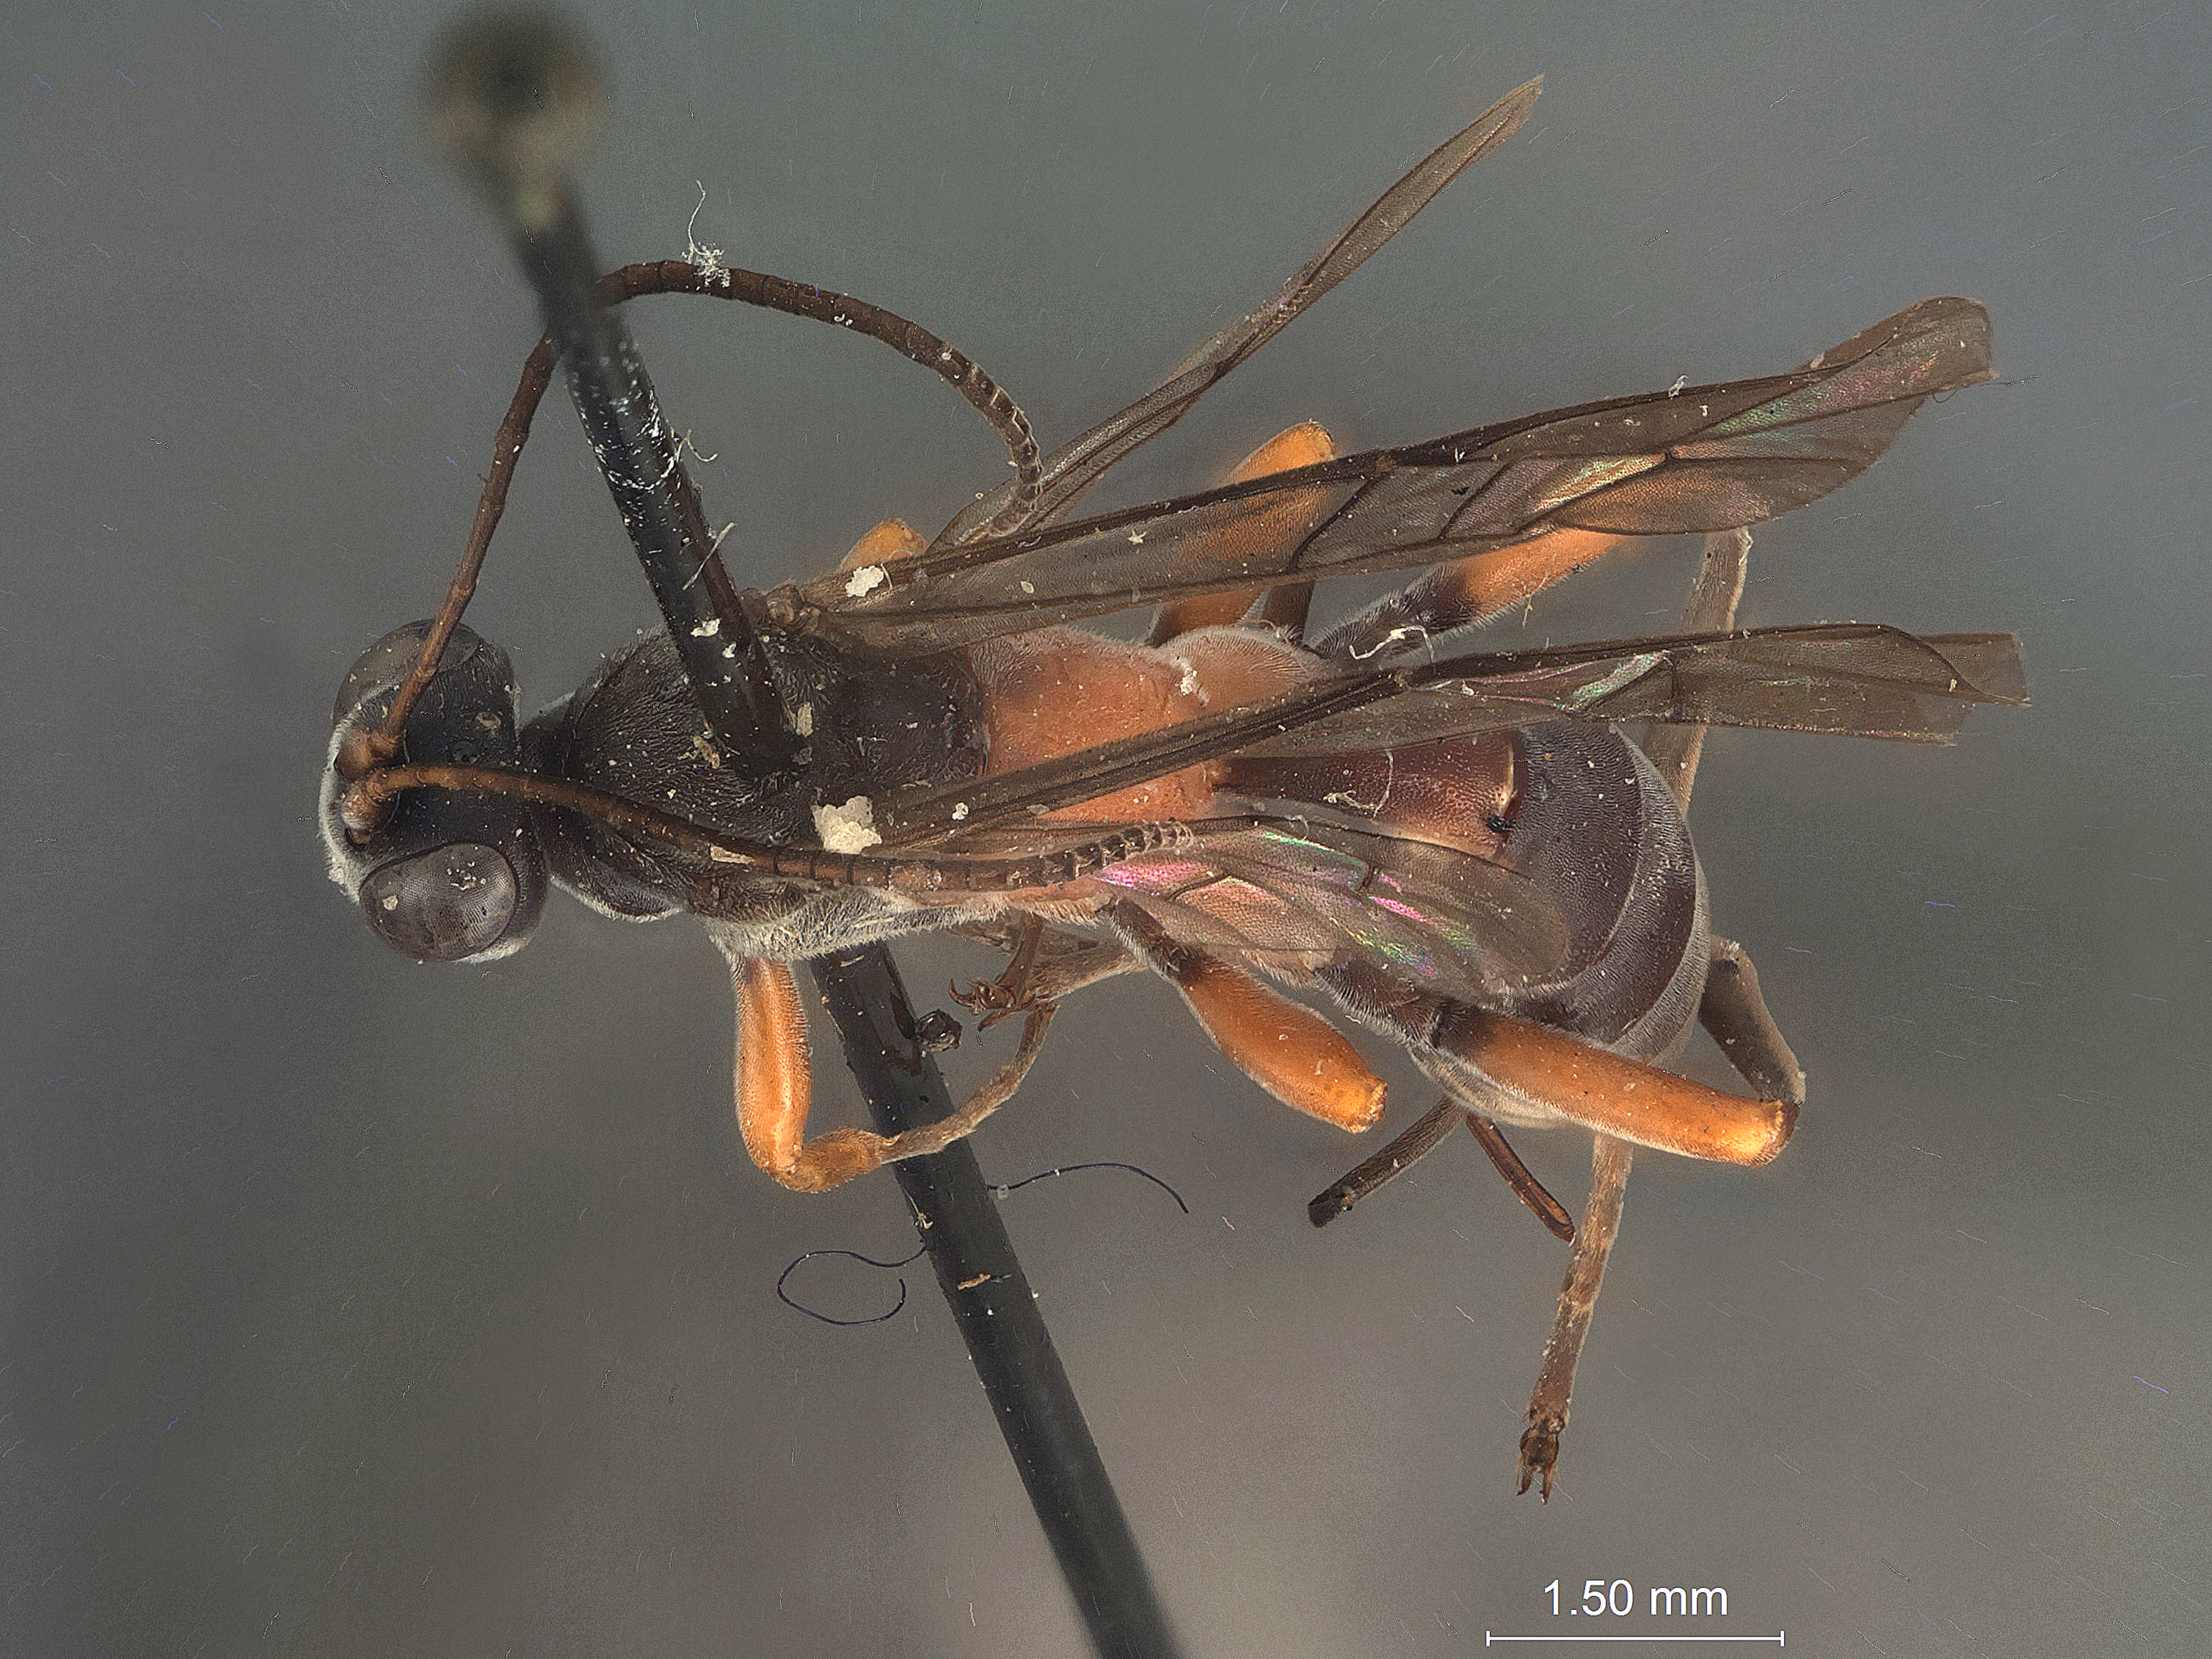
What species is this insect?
Amauromorpha metathoracica
